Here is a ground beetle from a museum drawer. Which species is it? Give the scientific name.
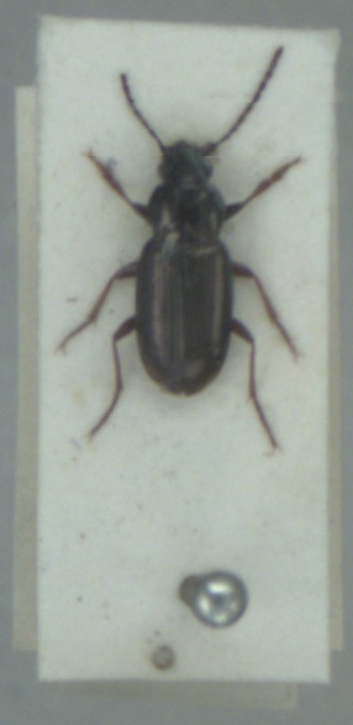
Pogonus chalceus
